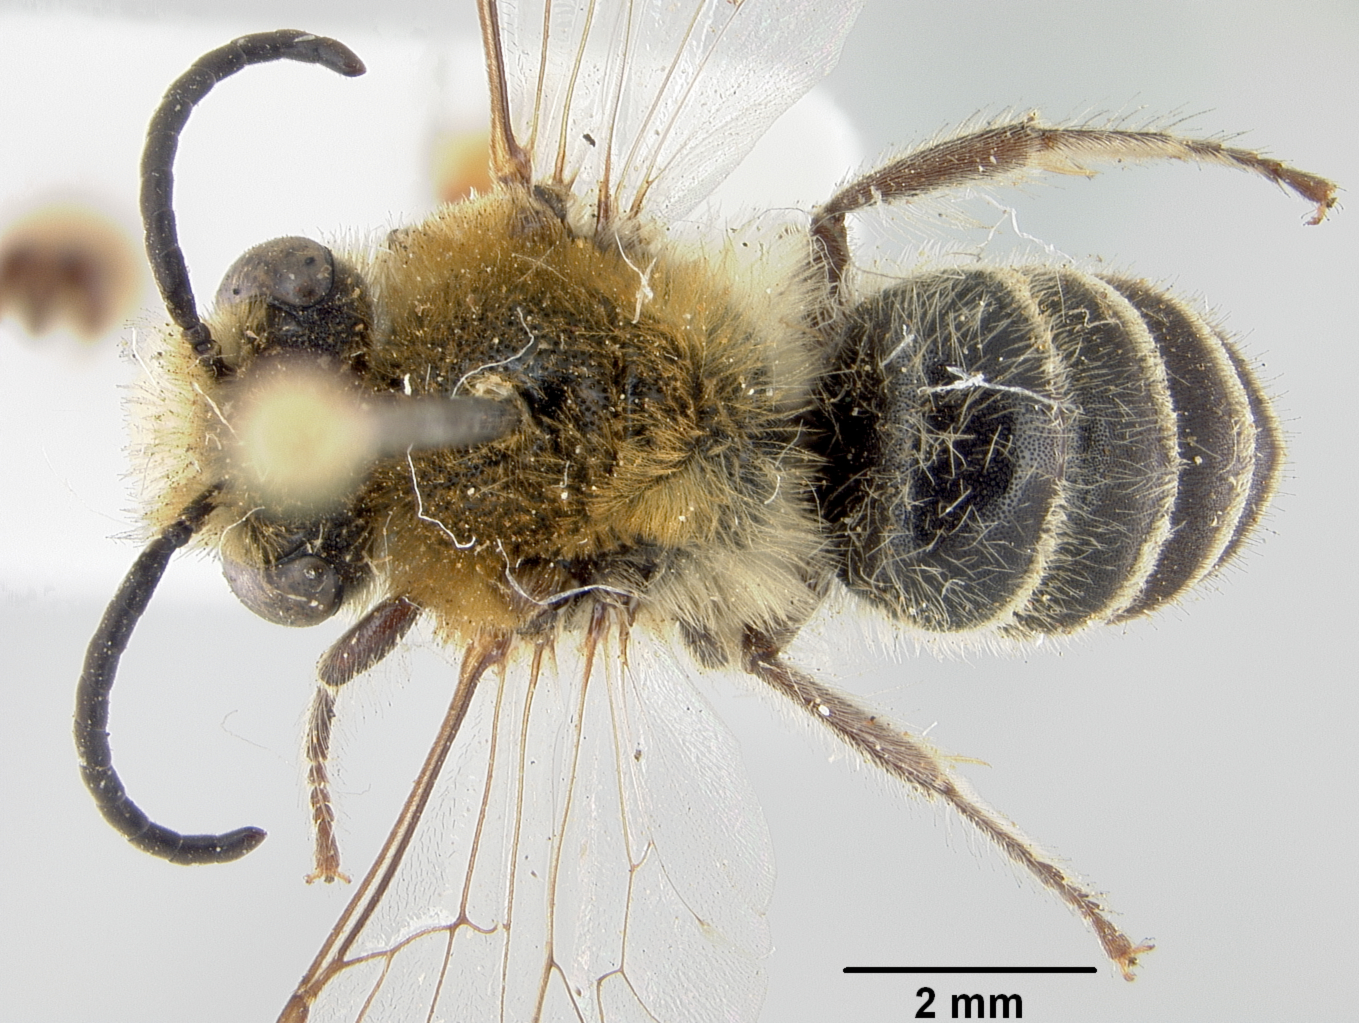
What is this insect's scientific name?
Colletes honoratus
